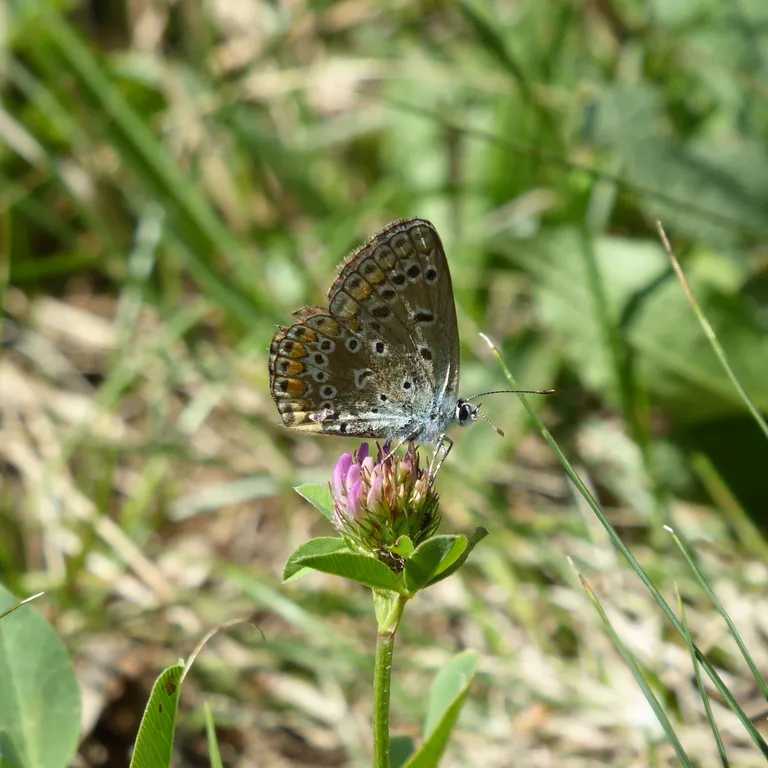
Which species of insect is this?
Polyommatus icarus
